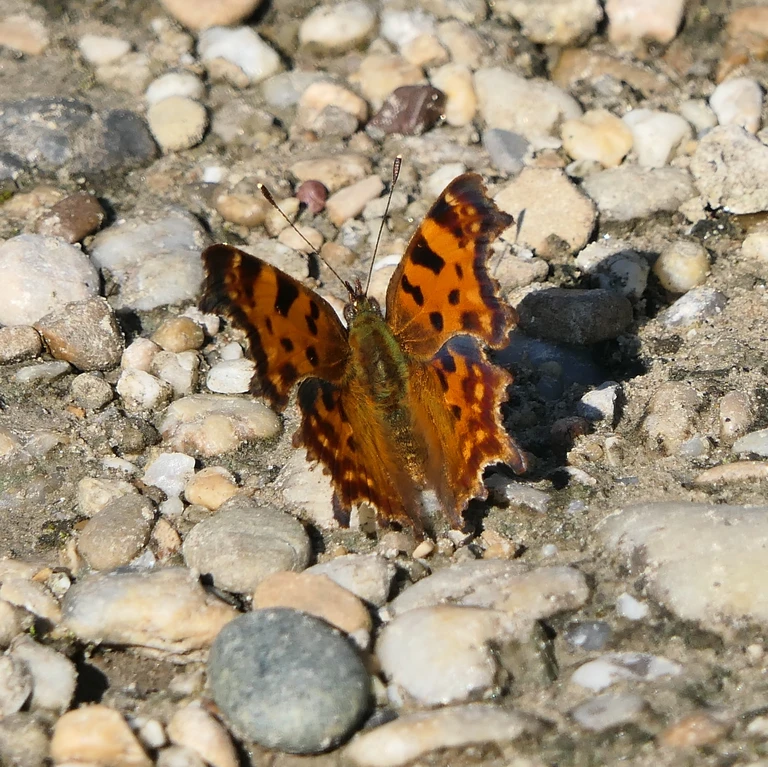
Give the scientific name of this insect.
Polygonia c-album
